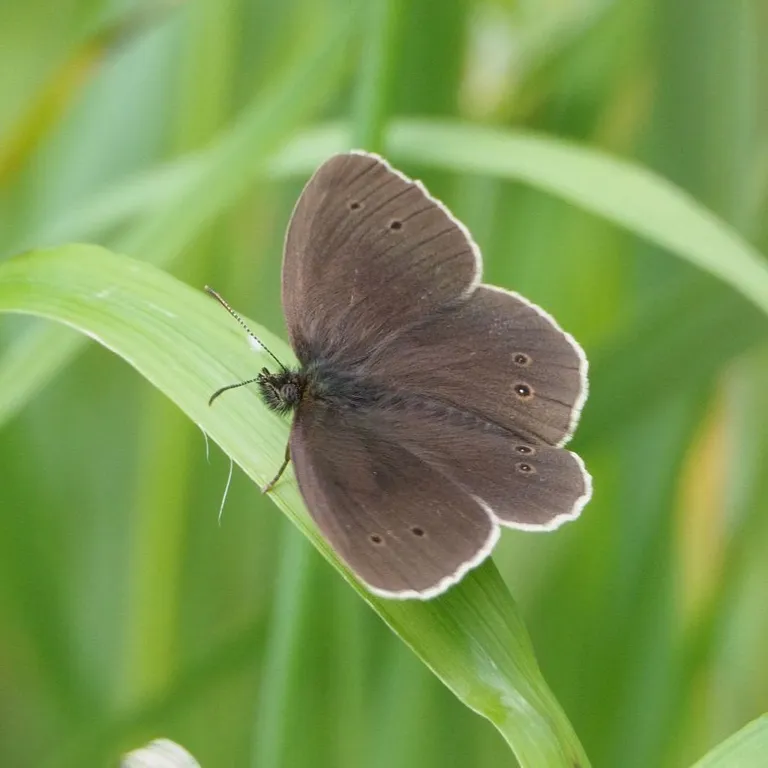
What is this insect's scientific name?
Aphantopus hyperantus
